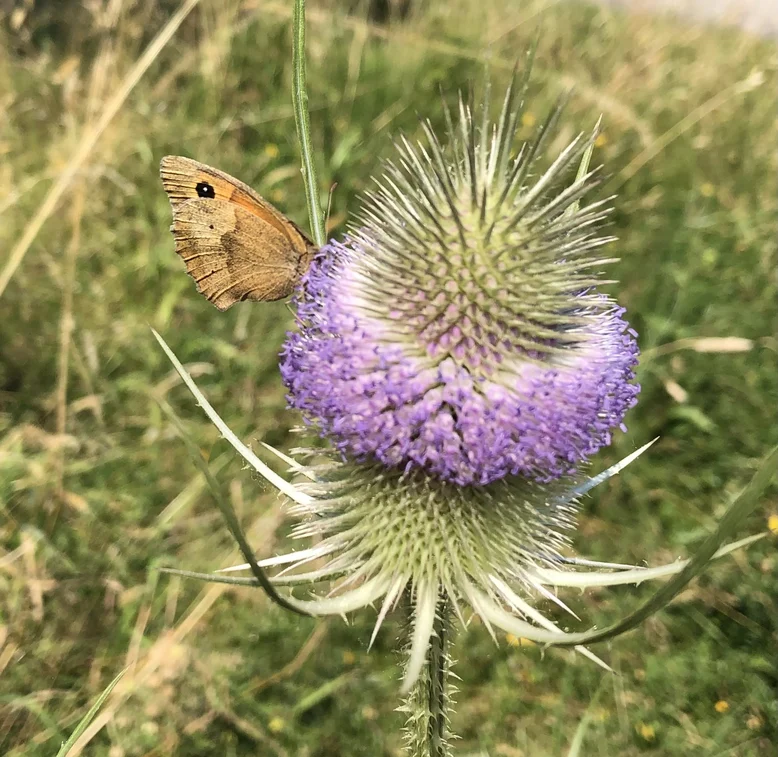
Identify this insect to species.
Maniola jurtina
